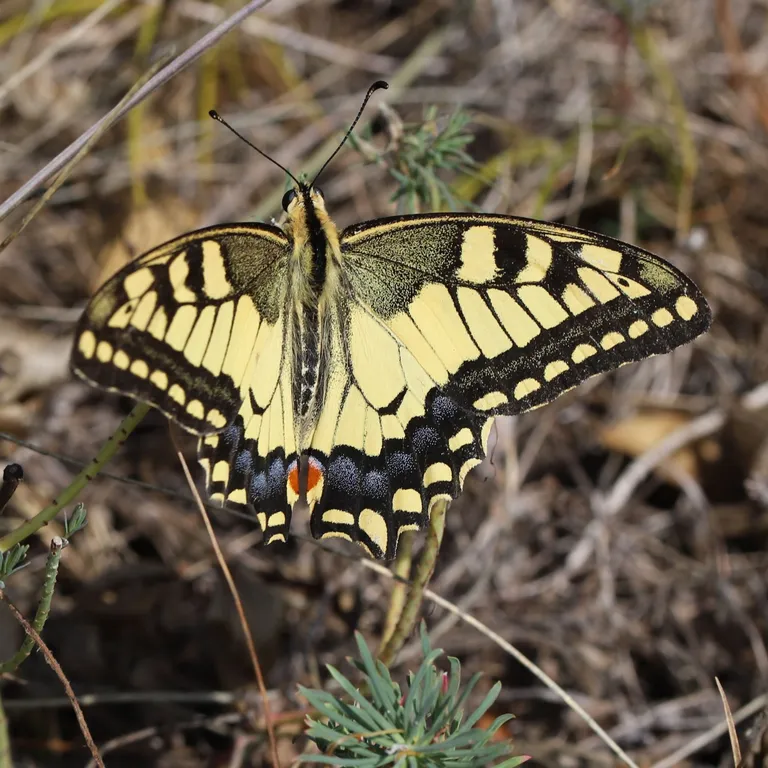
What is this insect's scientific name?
Papilio machaon
